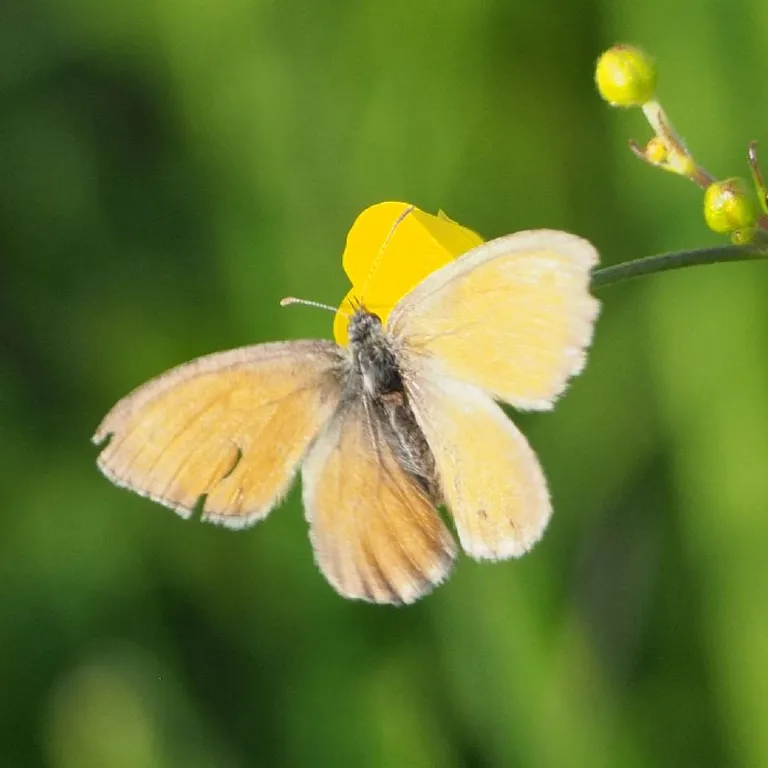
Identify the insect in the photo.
Coenonympha pamphilus
